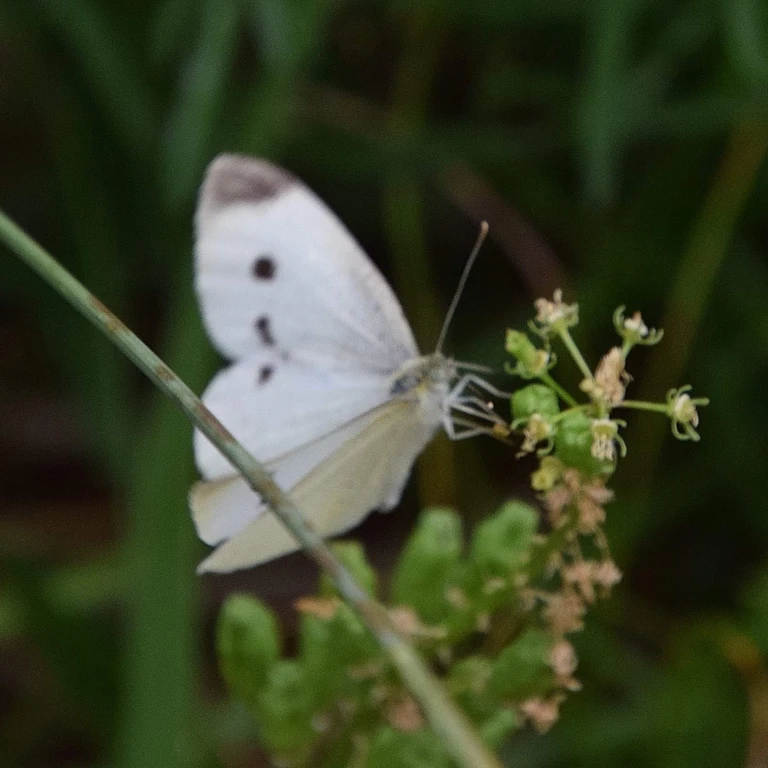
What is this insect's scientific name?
Pieris rapae
